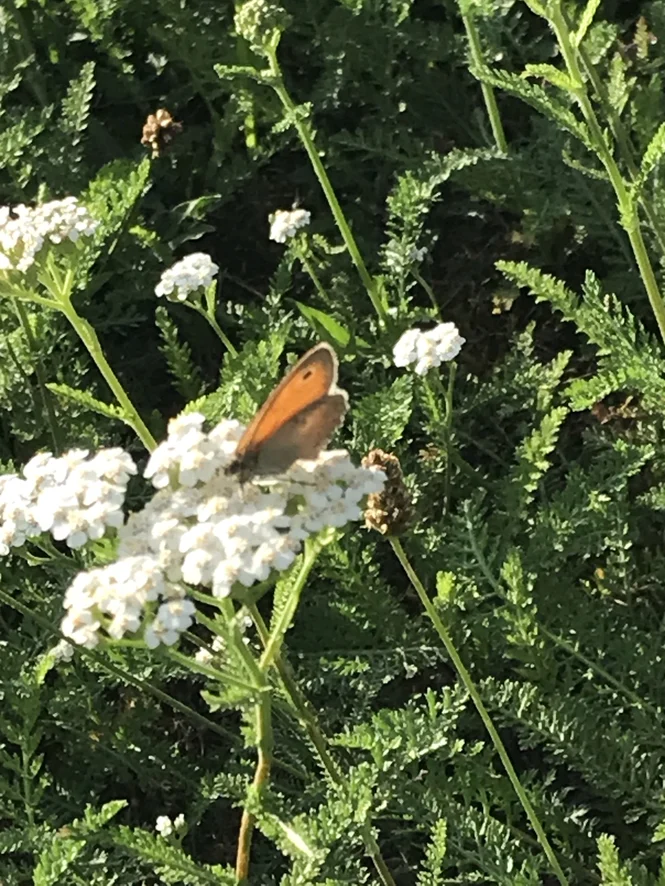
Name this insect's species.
Coenonympha pamphilus
